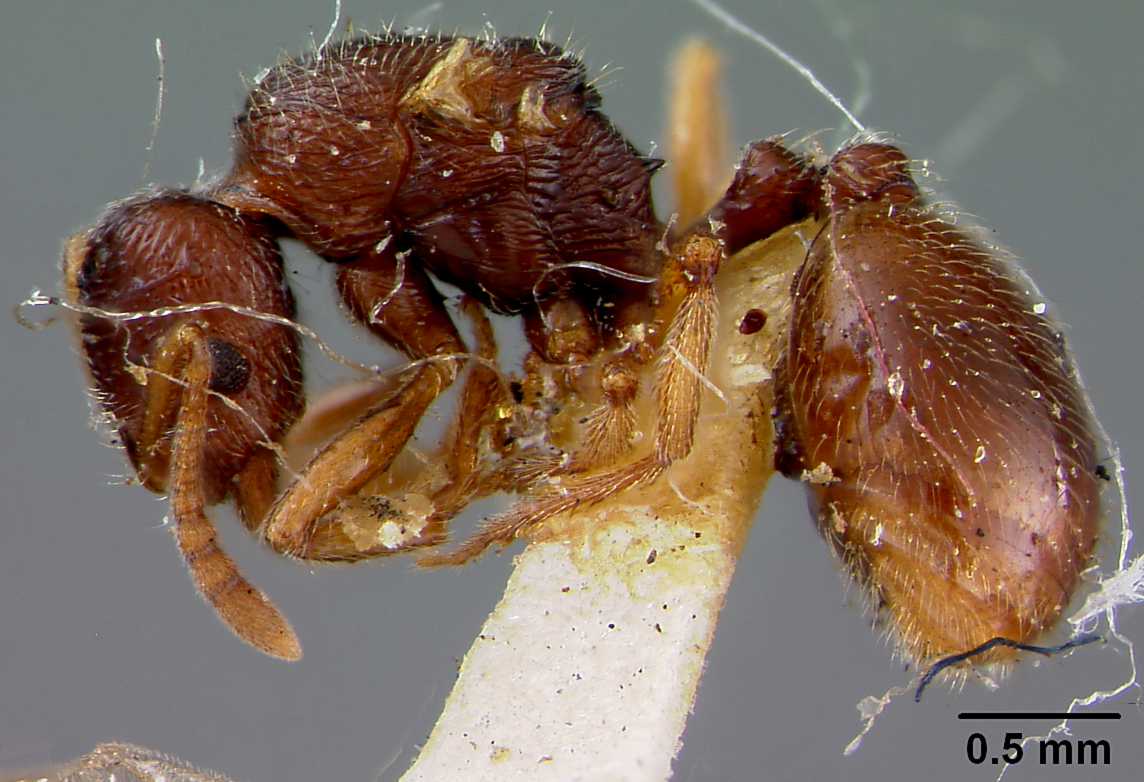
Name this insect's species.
Stenamma neoarcticum
